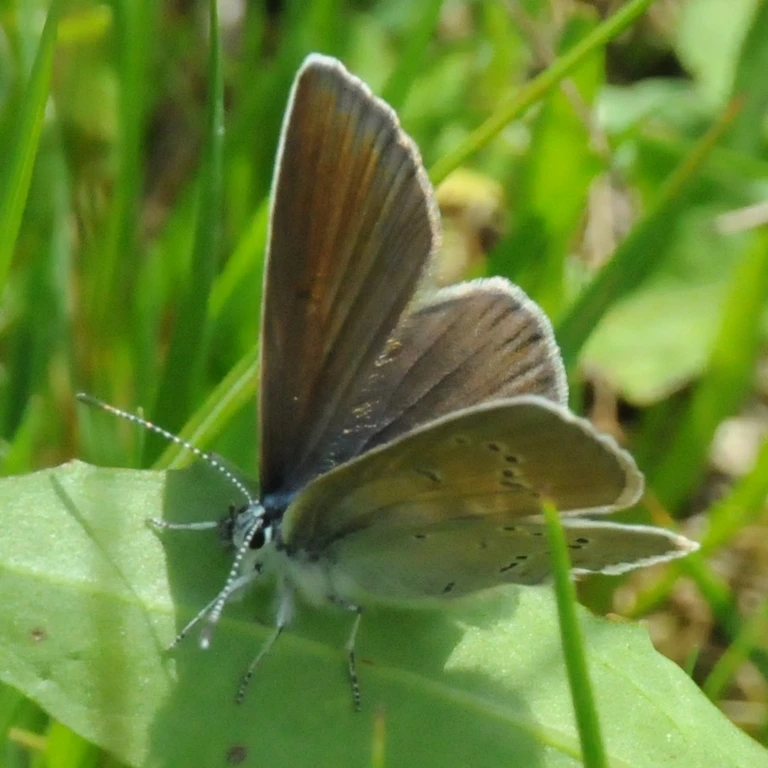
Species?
Cyaniris semiargus
